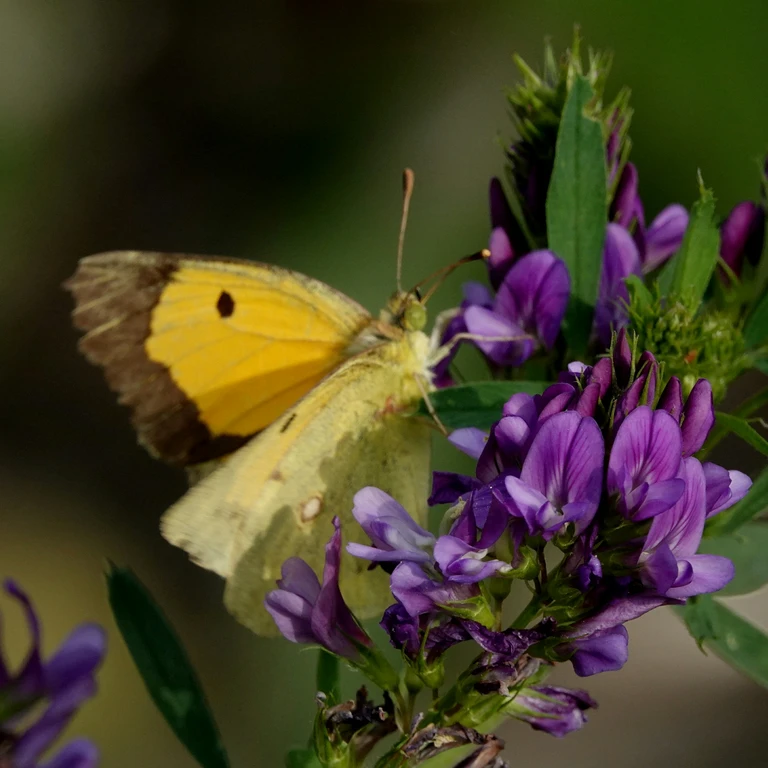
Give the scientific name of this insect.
Colias croceus
